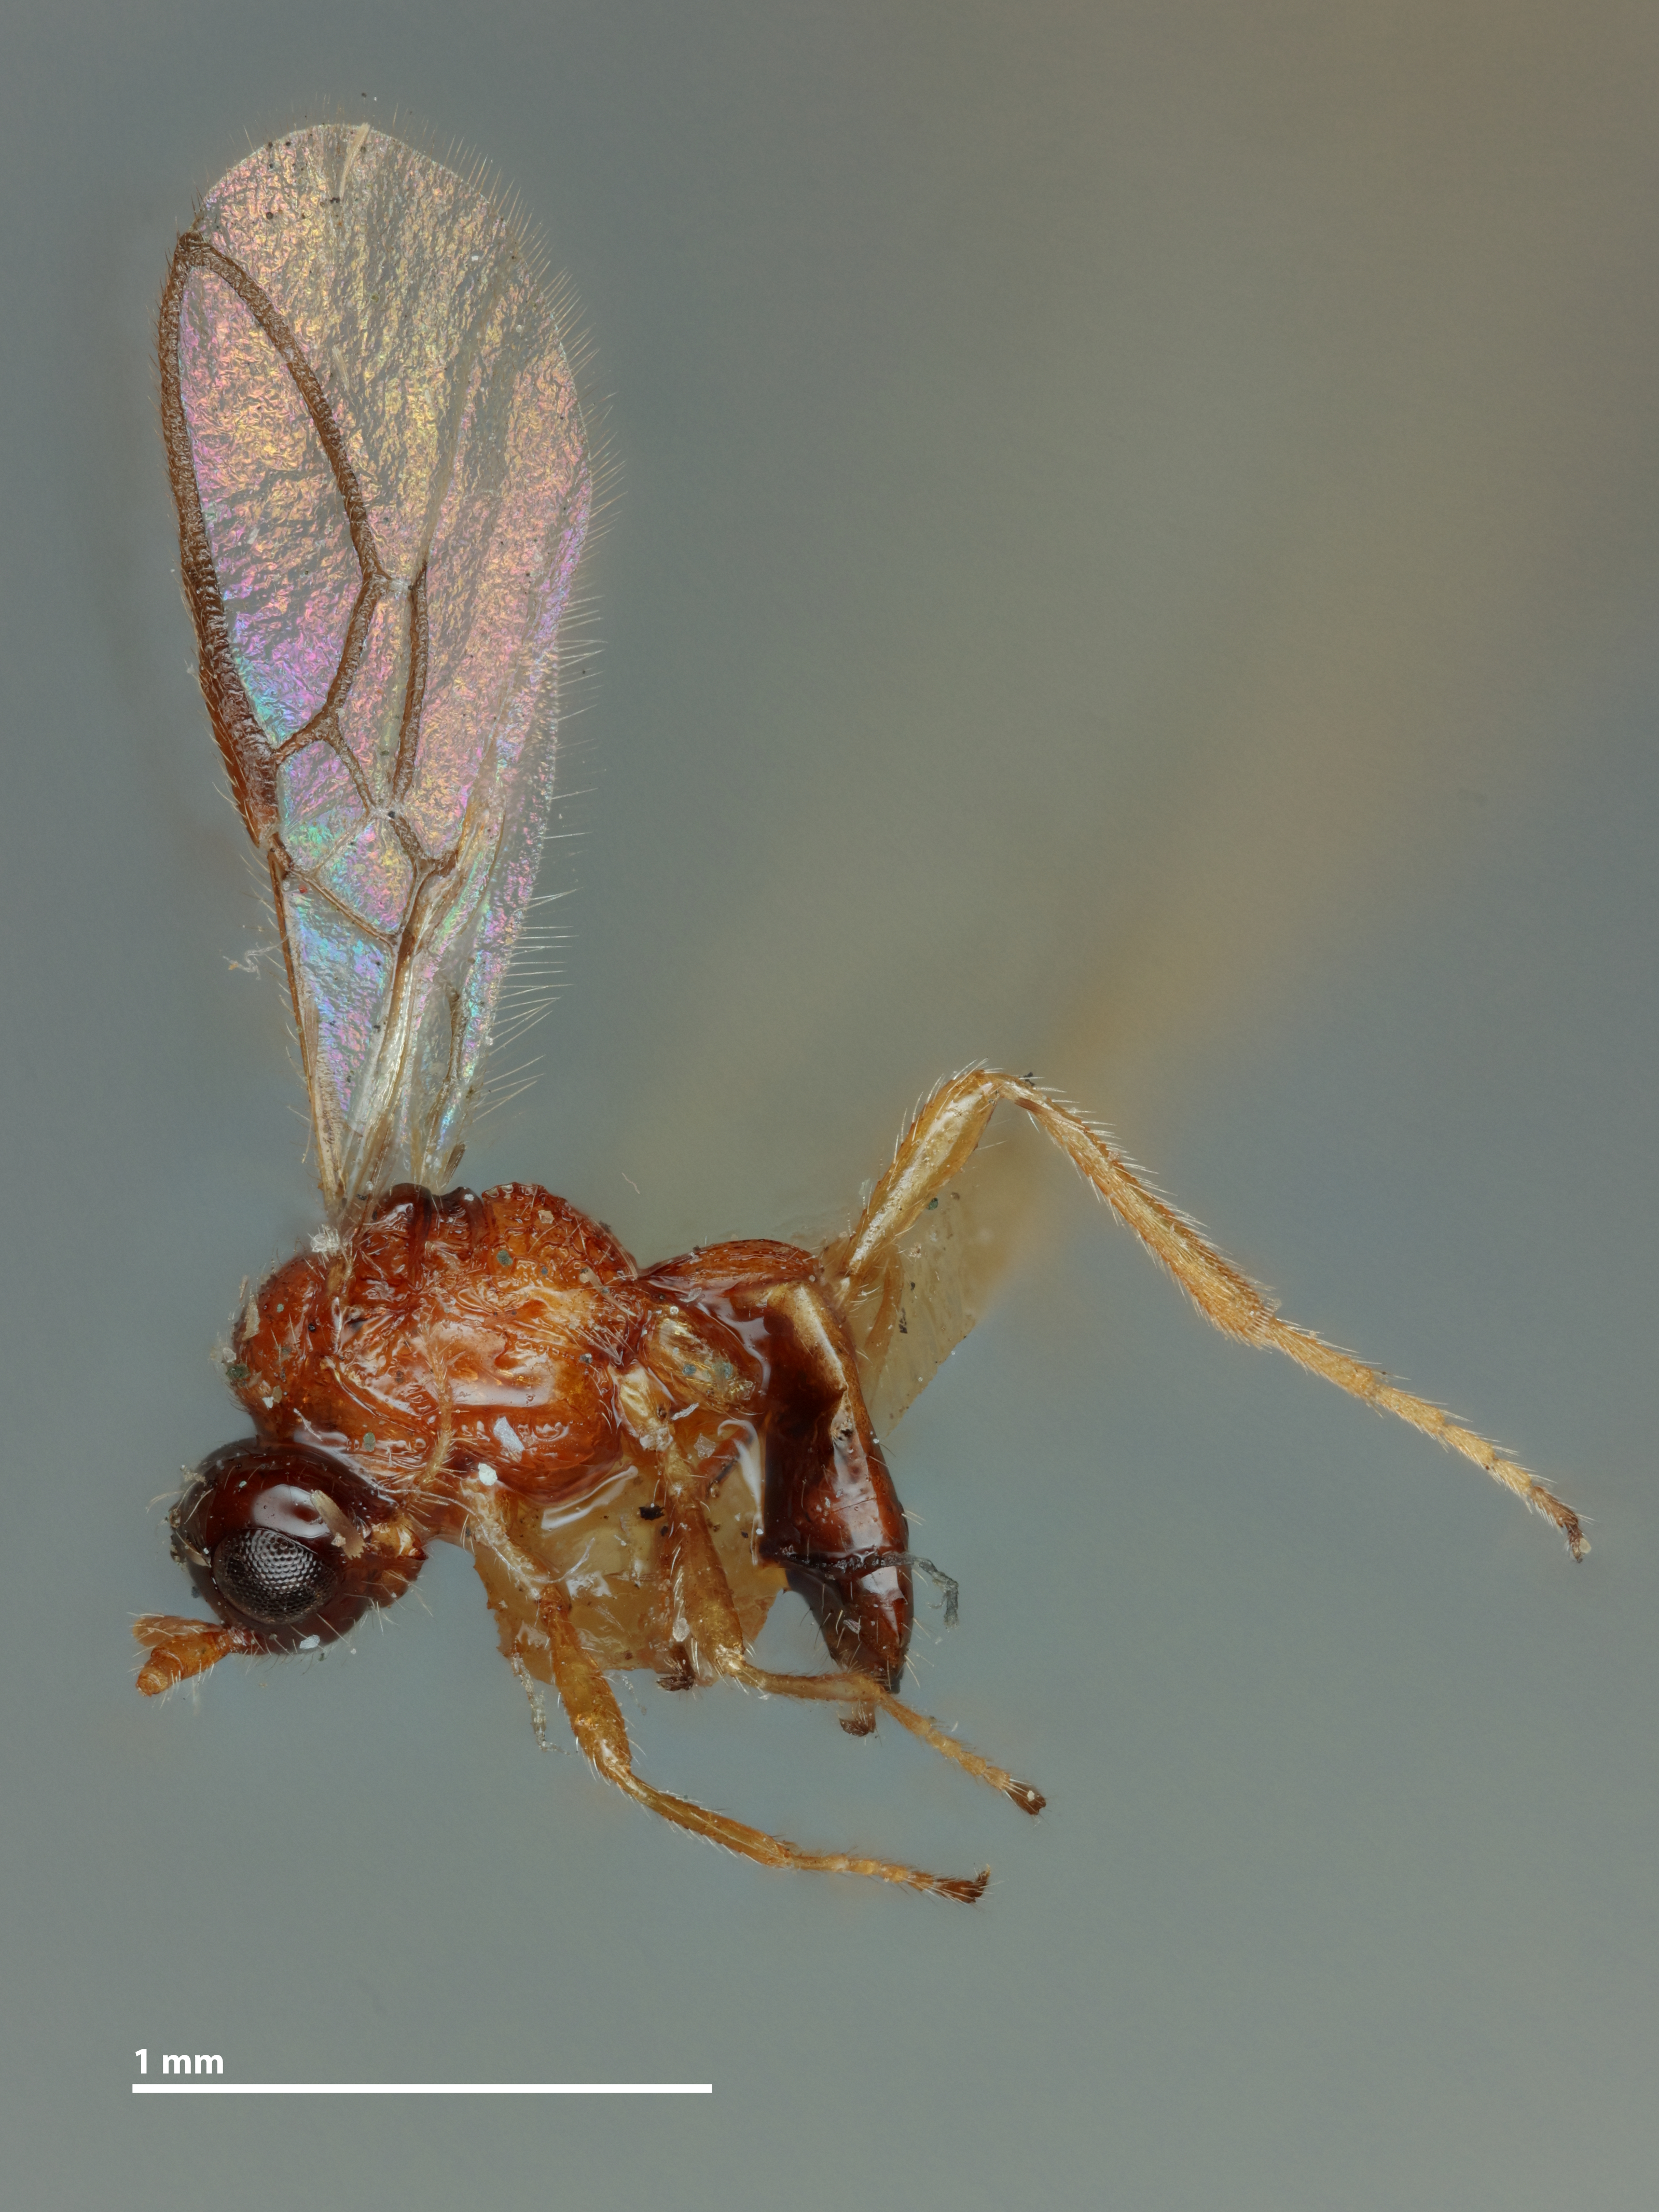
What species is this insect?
Aspilota crassinervis
